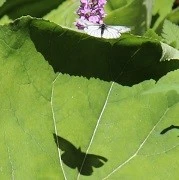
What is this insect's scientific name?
Aporia crataegi
